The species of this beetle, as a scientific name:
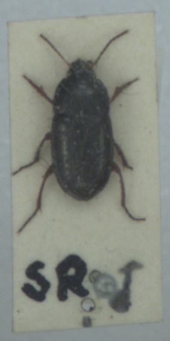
Amara familiaris
